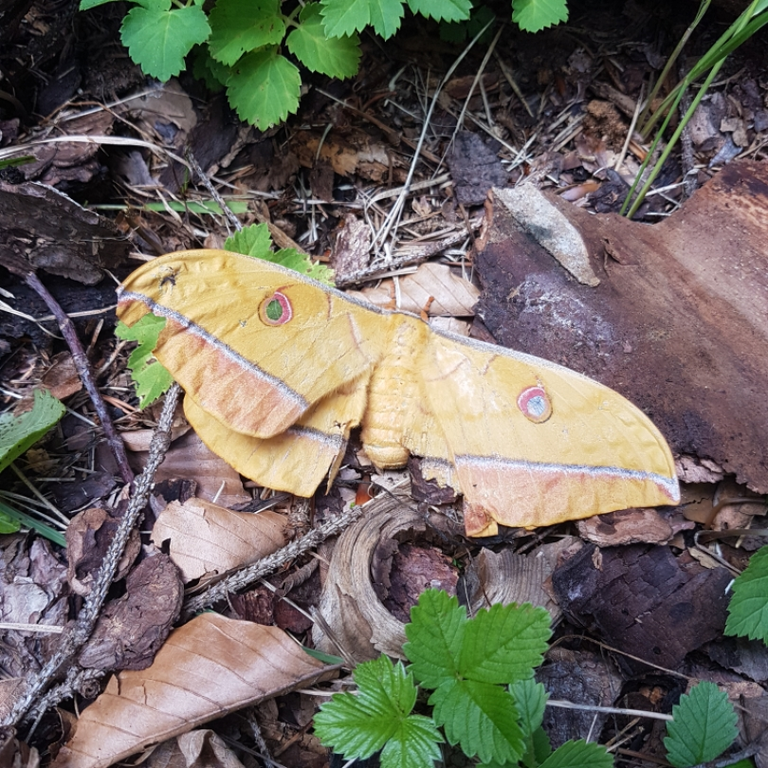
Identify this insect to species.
Antheraea yamamai
